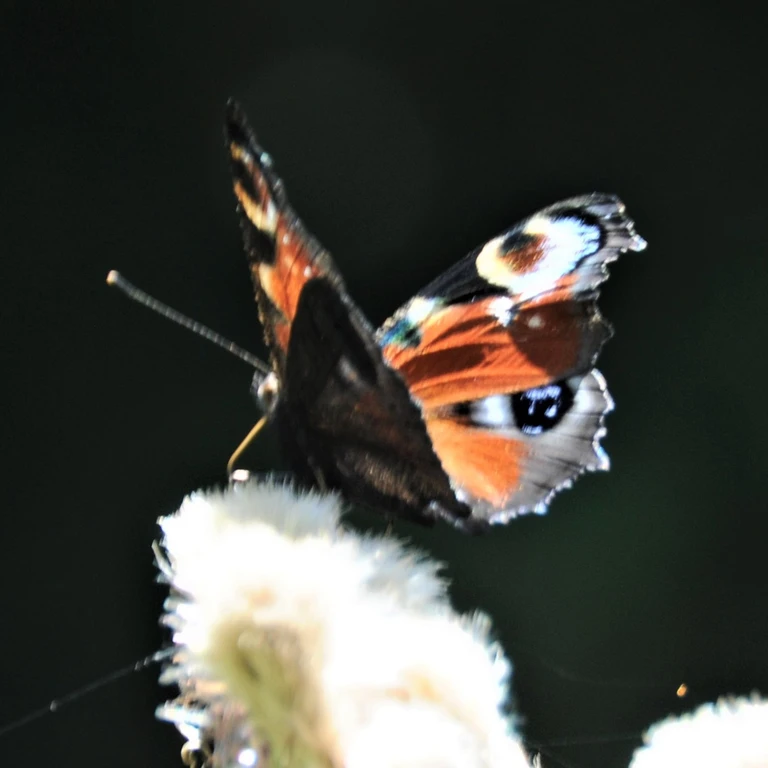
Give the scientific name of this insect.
Aglais io
